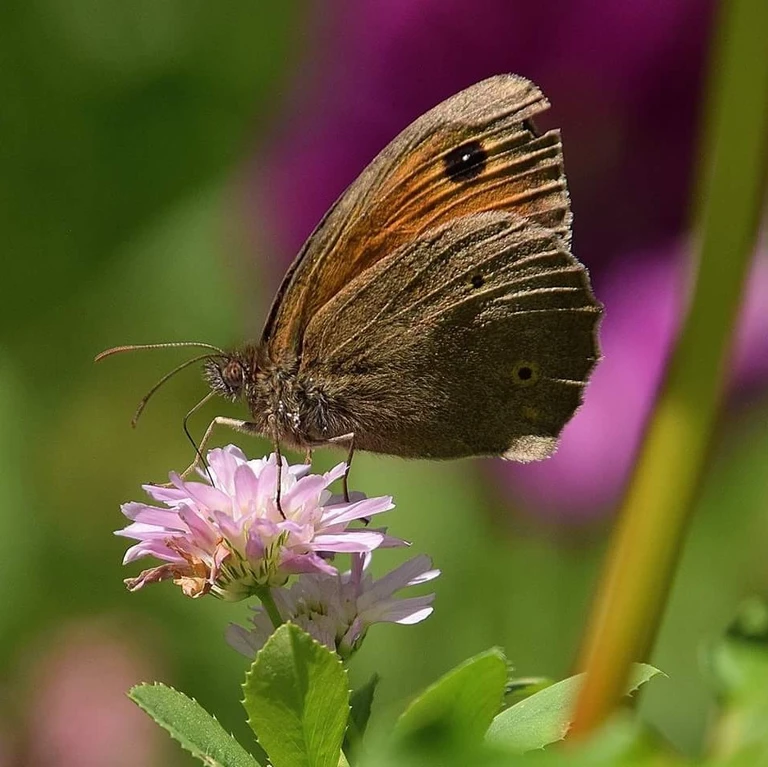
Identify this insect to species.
Maniola jurtina
